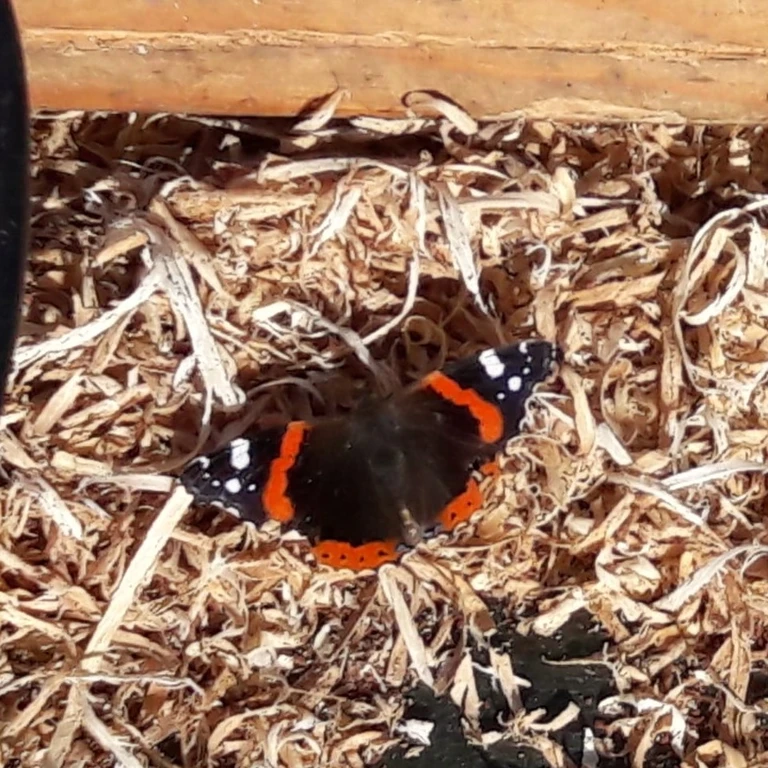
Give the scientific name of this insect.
Vanessa atalanta
